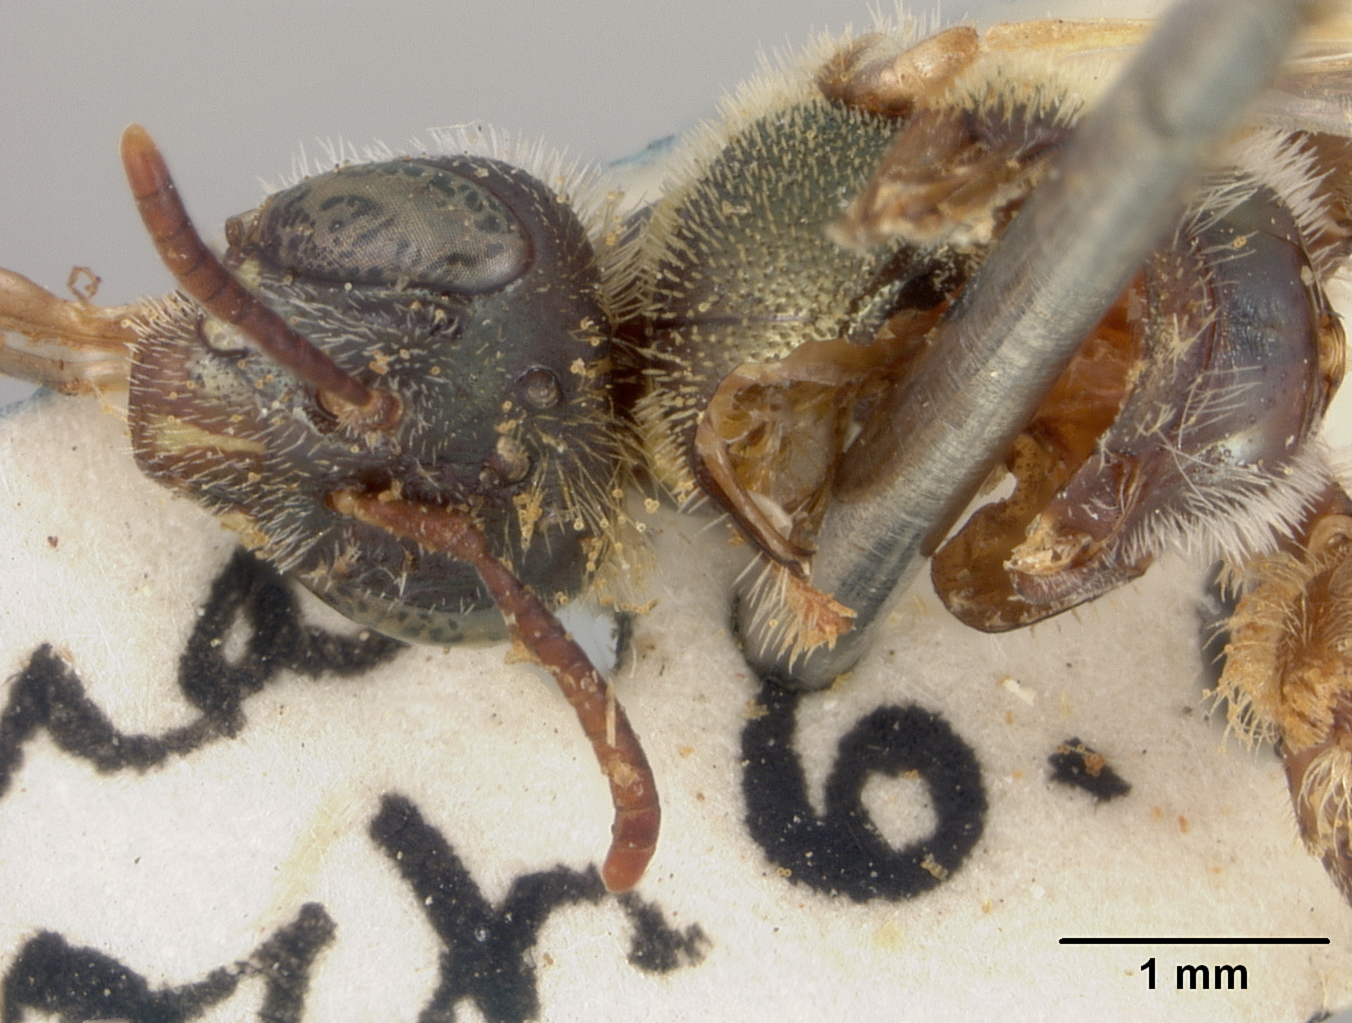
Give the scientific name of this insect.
Perdita albipennis
